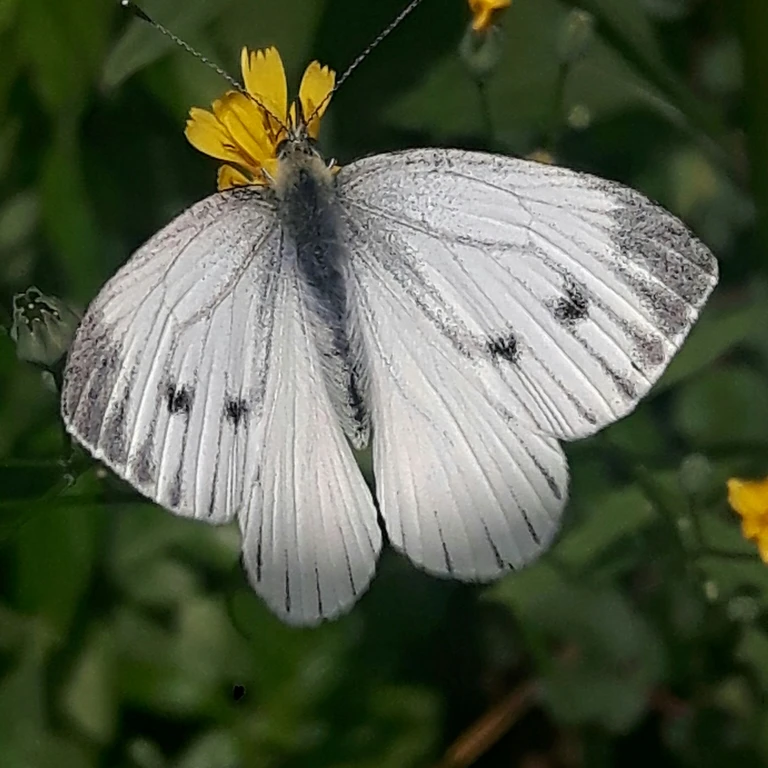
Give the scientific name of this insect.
Pieris napi
